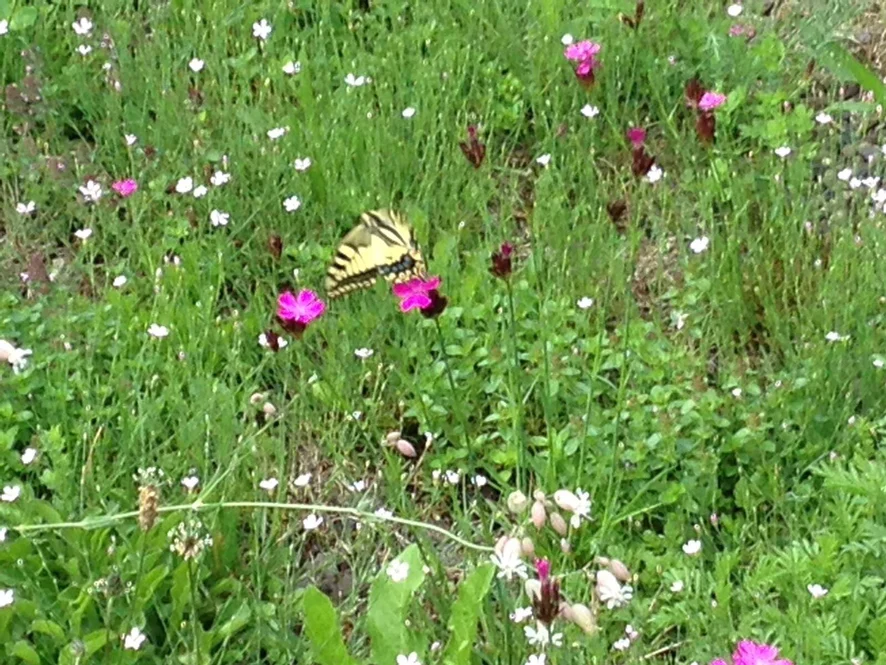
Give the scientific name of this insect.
Papilio machaon
